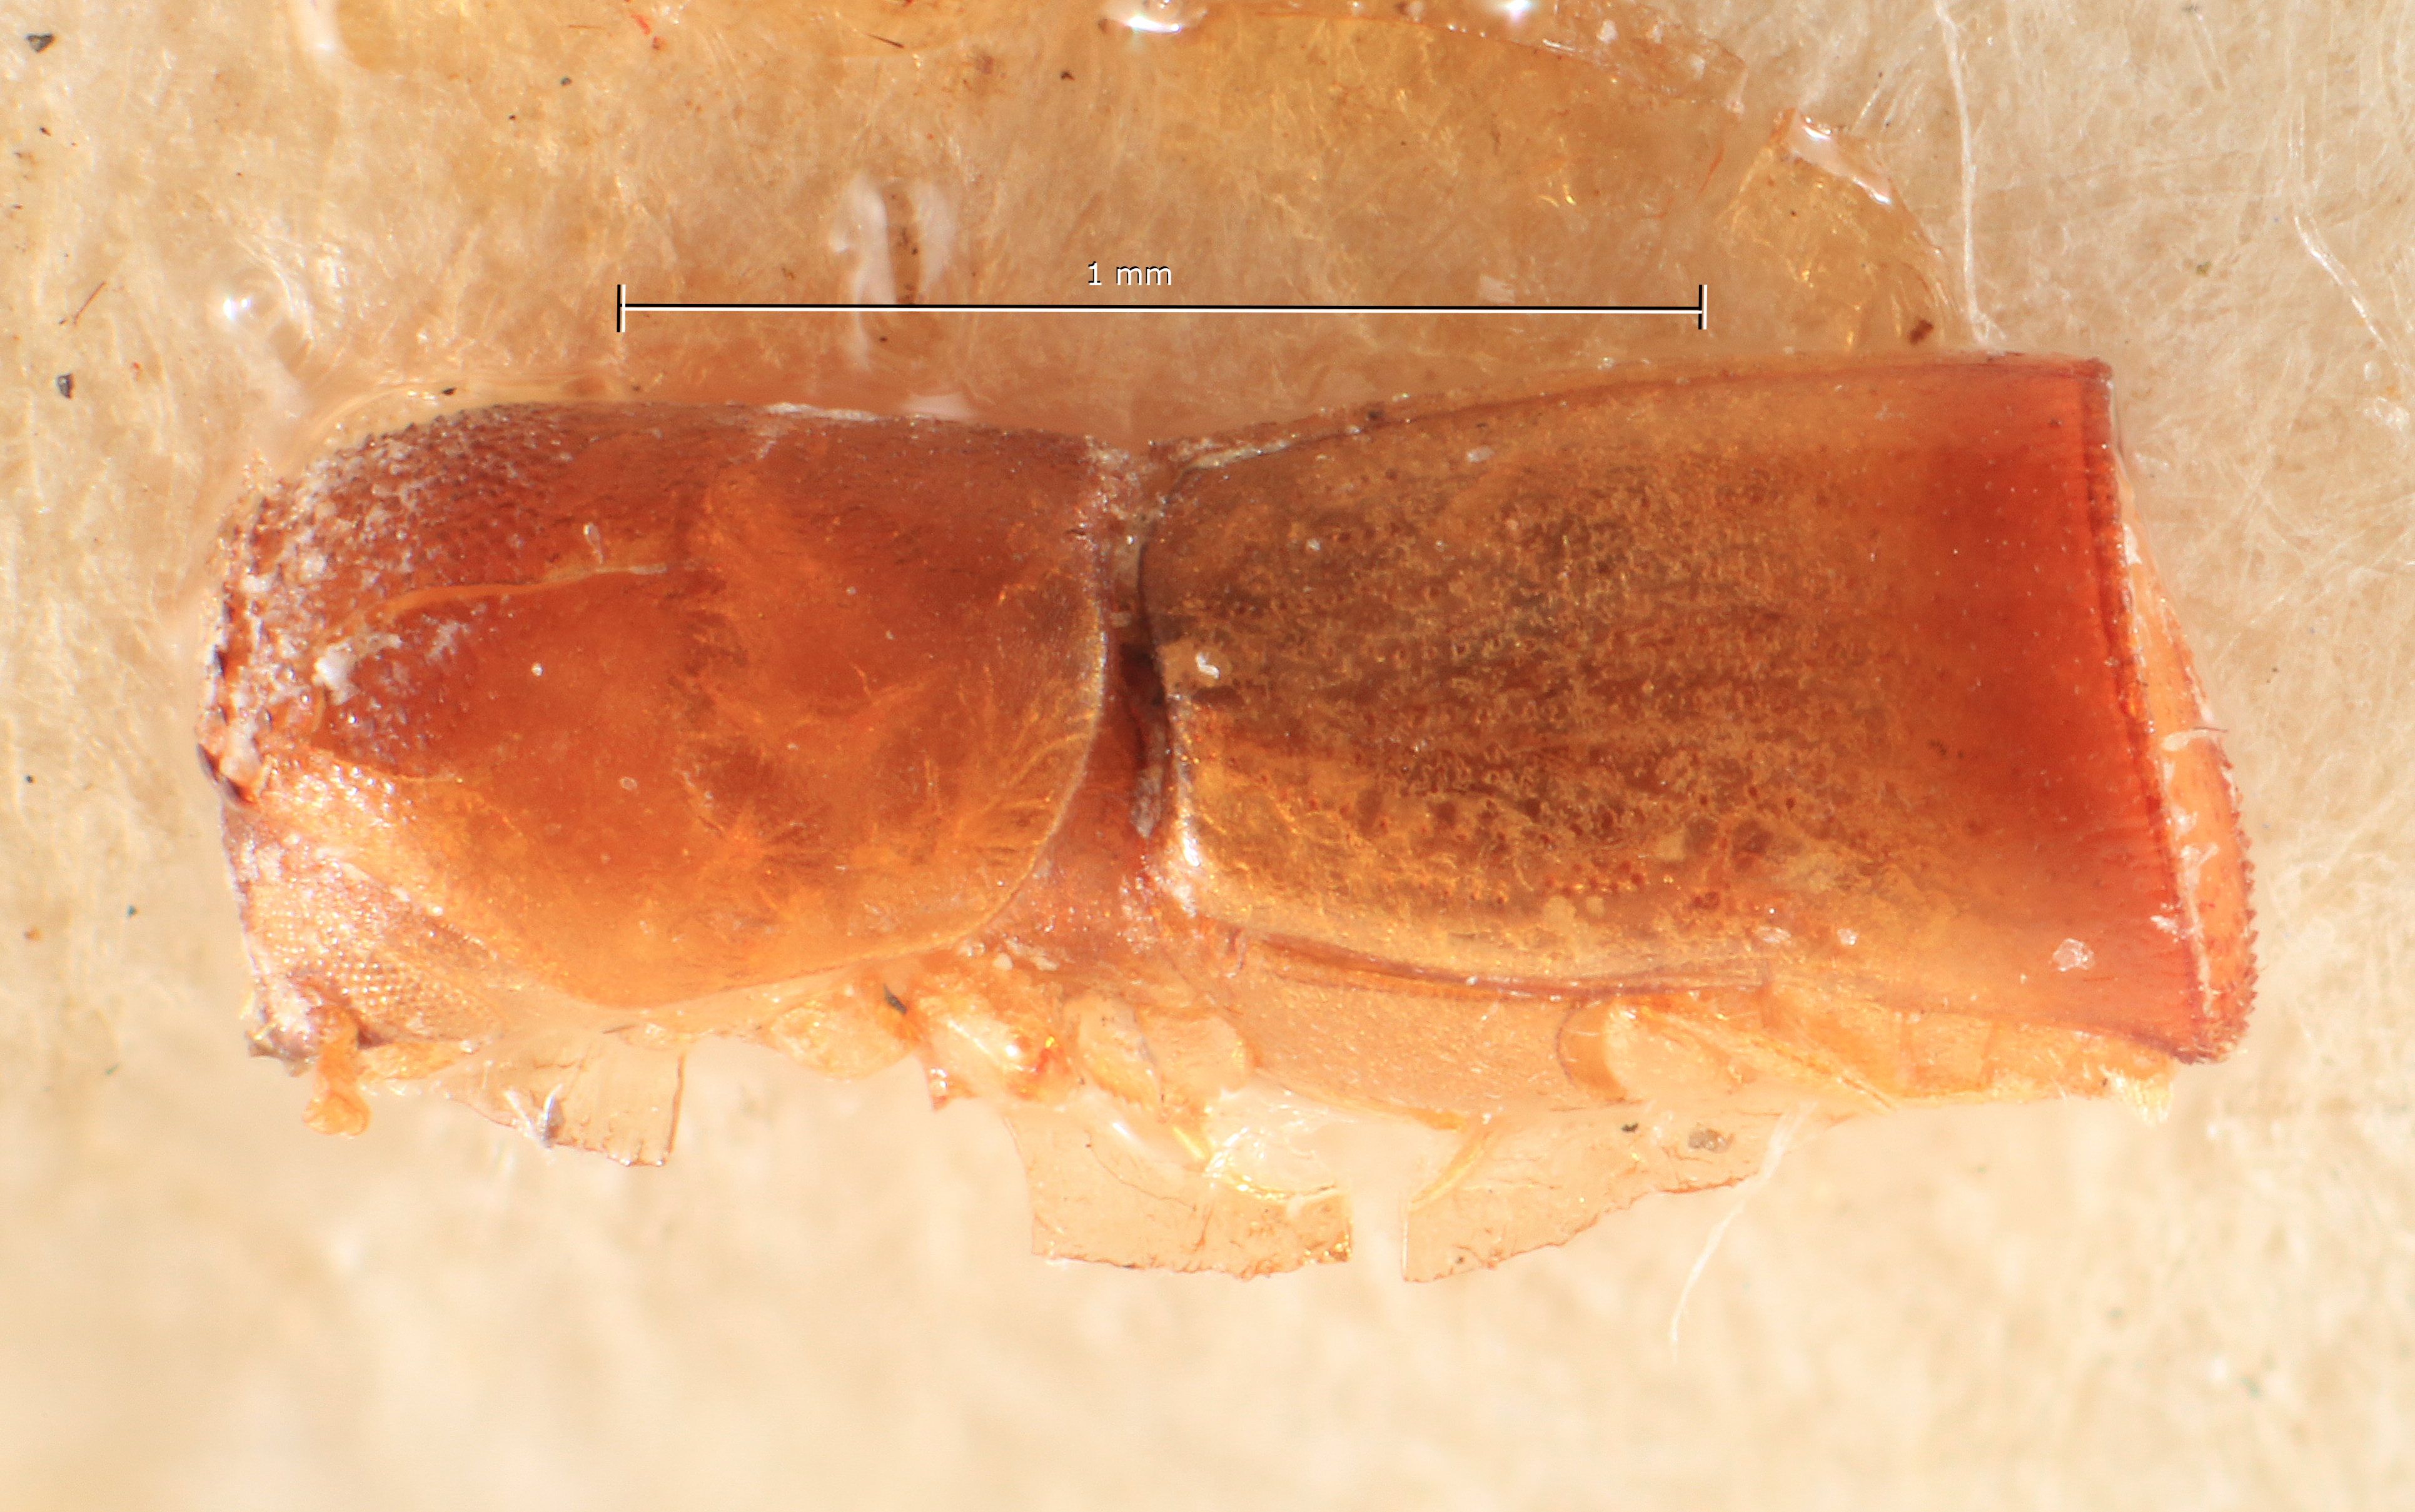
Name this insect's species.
Xyleboricus talauticus
